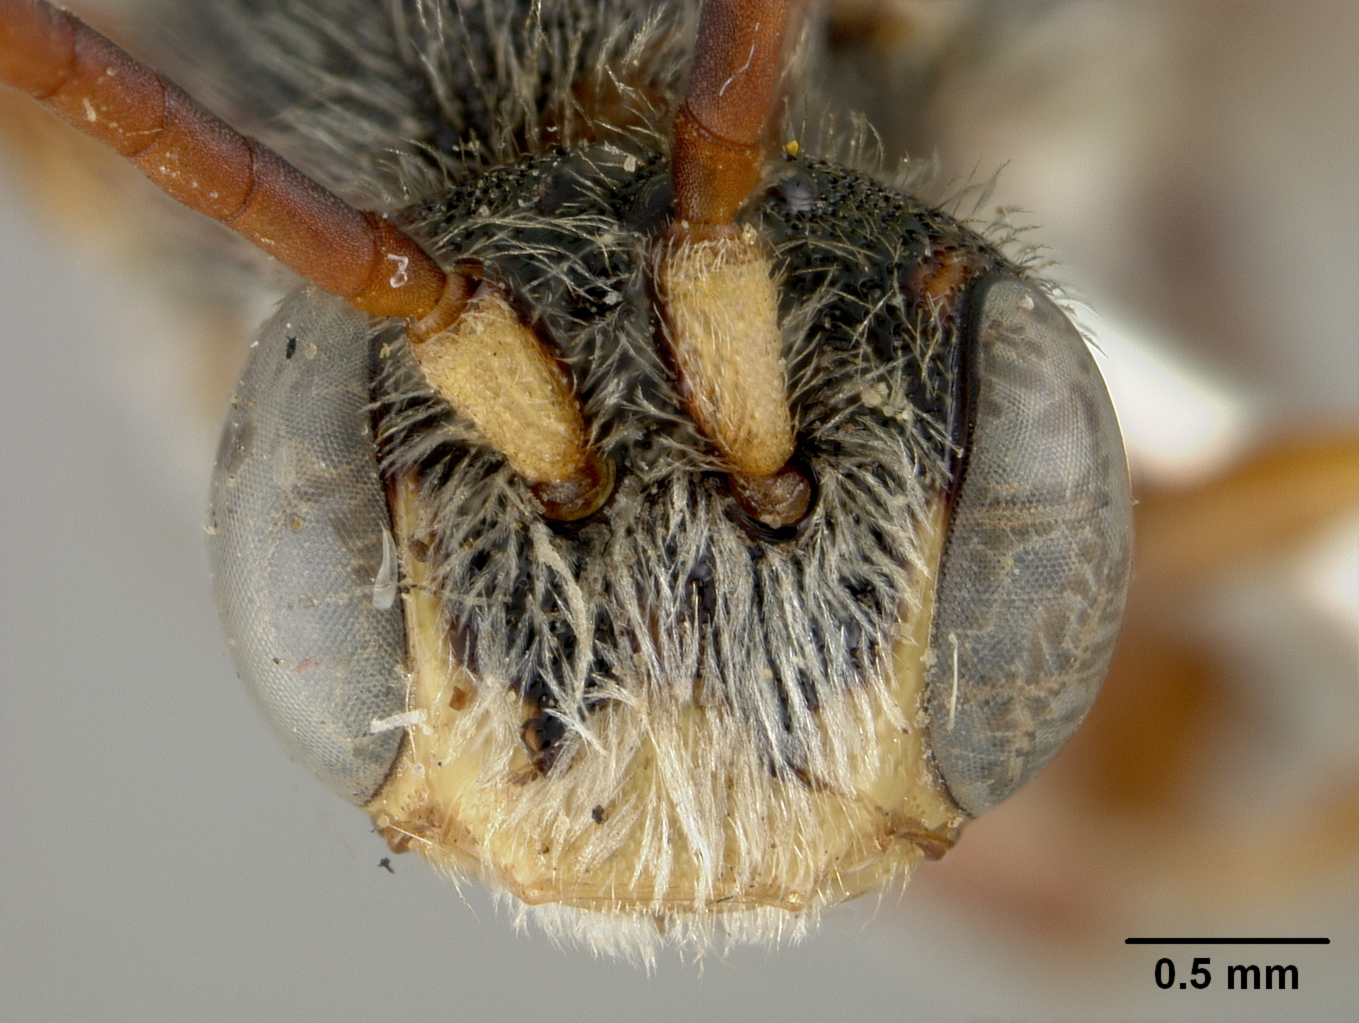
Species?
Nomada subaccepta
